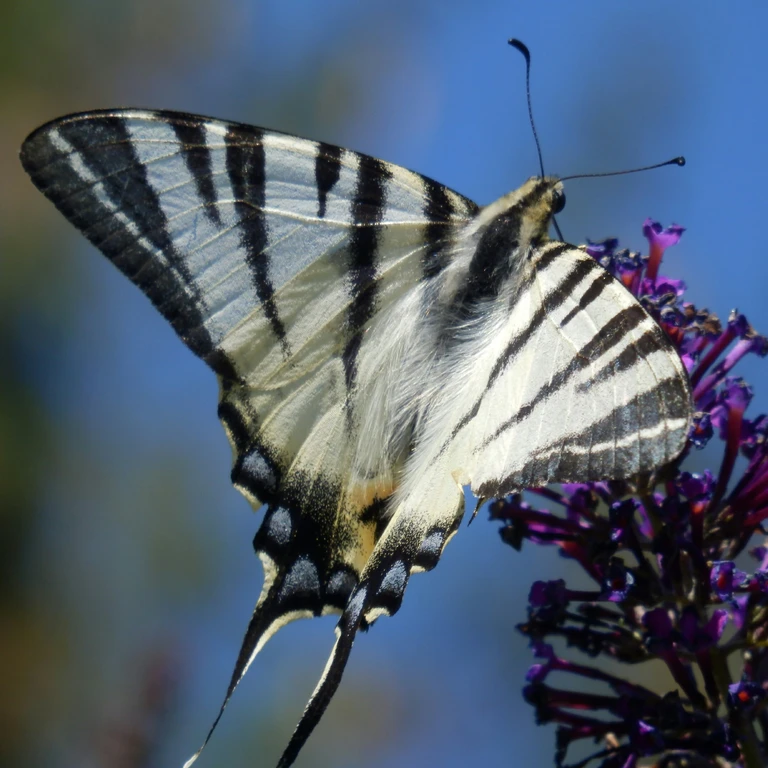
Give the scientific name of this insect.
Iphiclides podalirius
